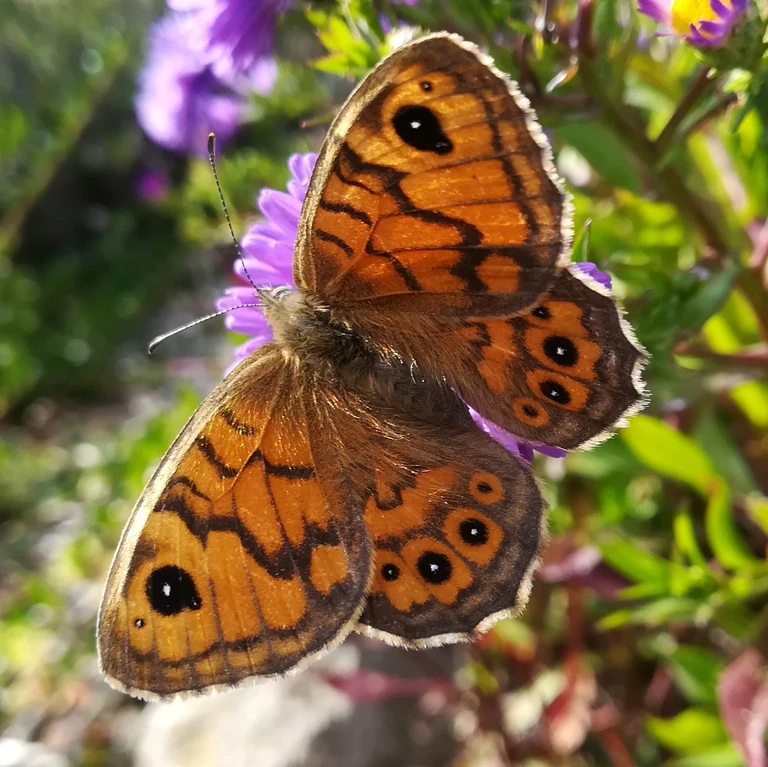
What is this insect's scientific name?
Lasiommata megera (also Pararge megera)
